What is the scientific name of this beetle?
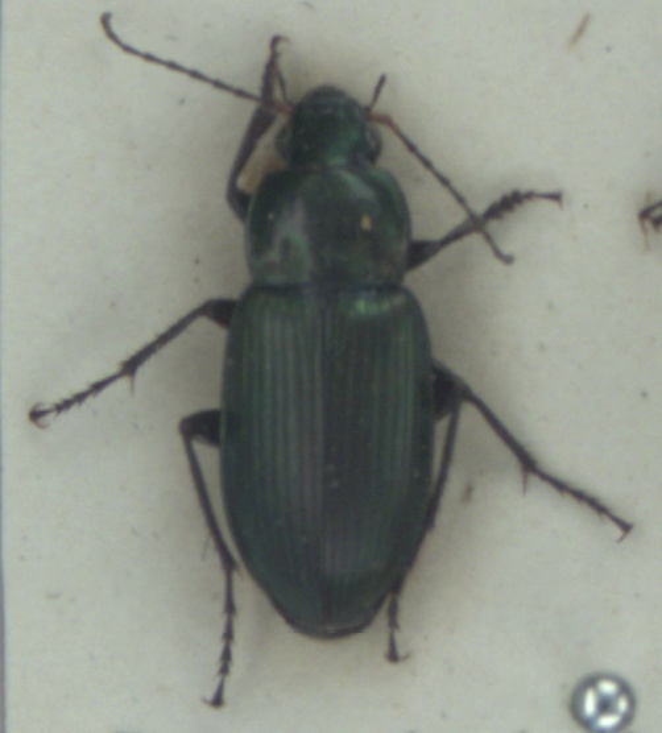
Poecilus cupreus
